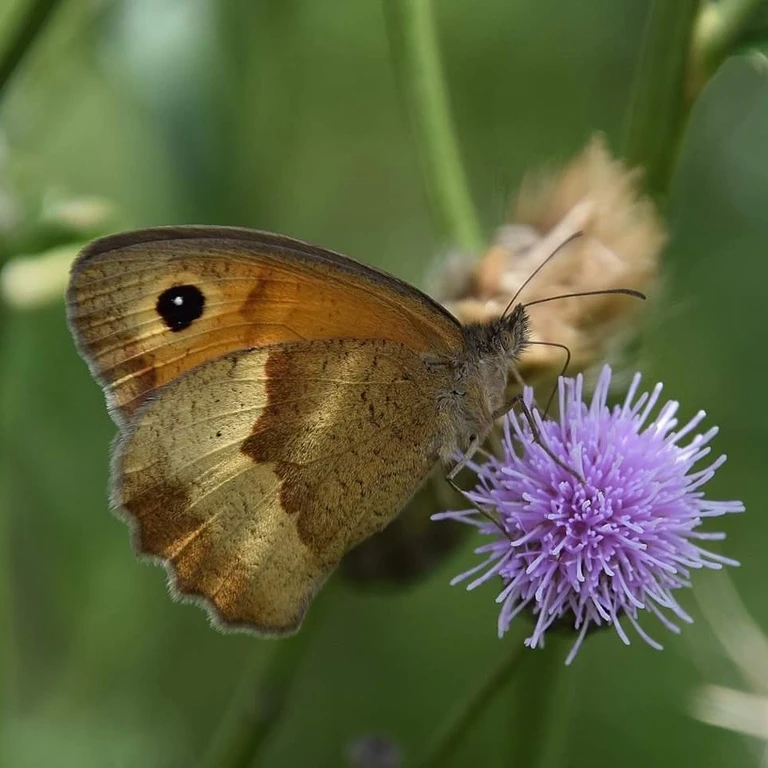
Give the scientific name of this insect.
Maniola jurtina
